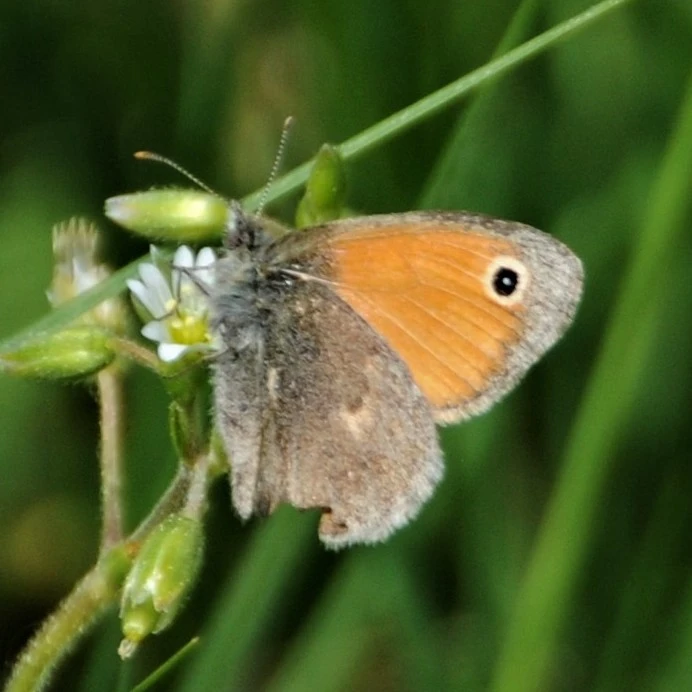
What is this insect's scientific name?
Coenonympha pamphilus
